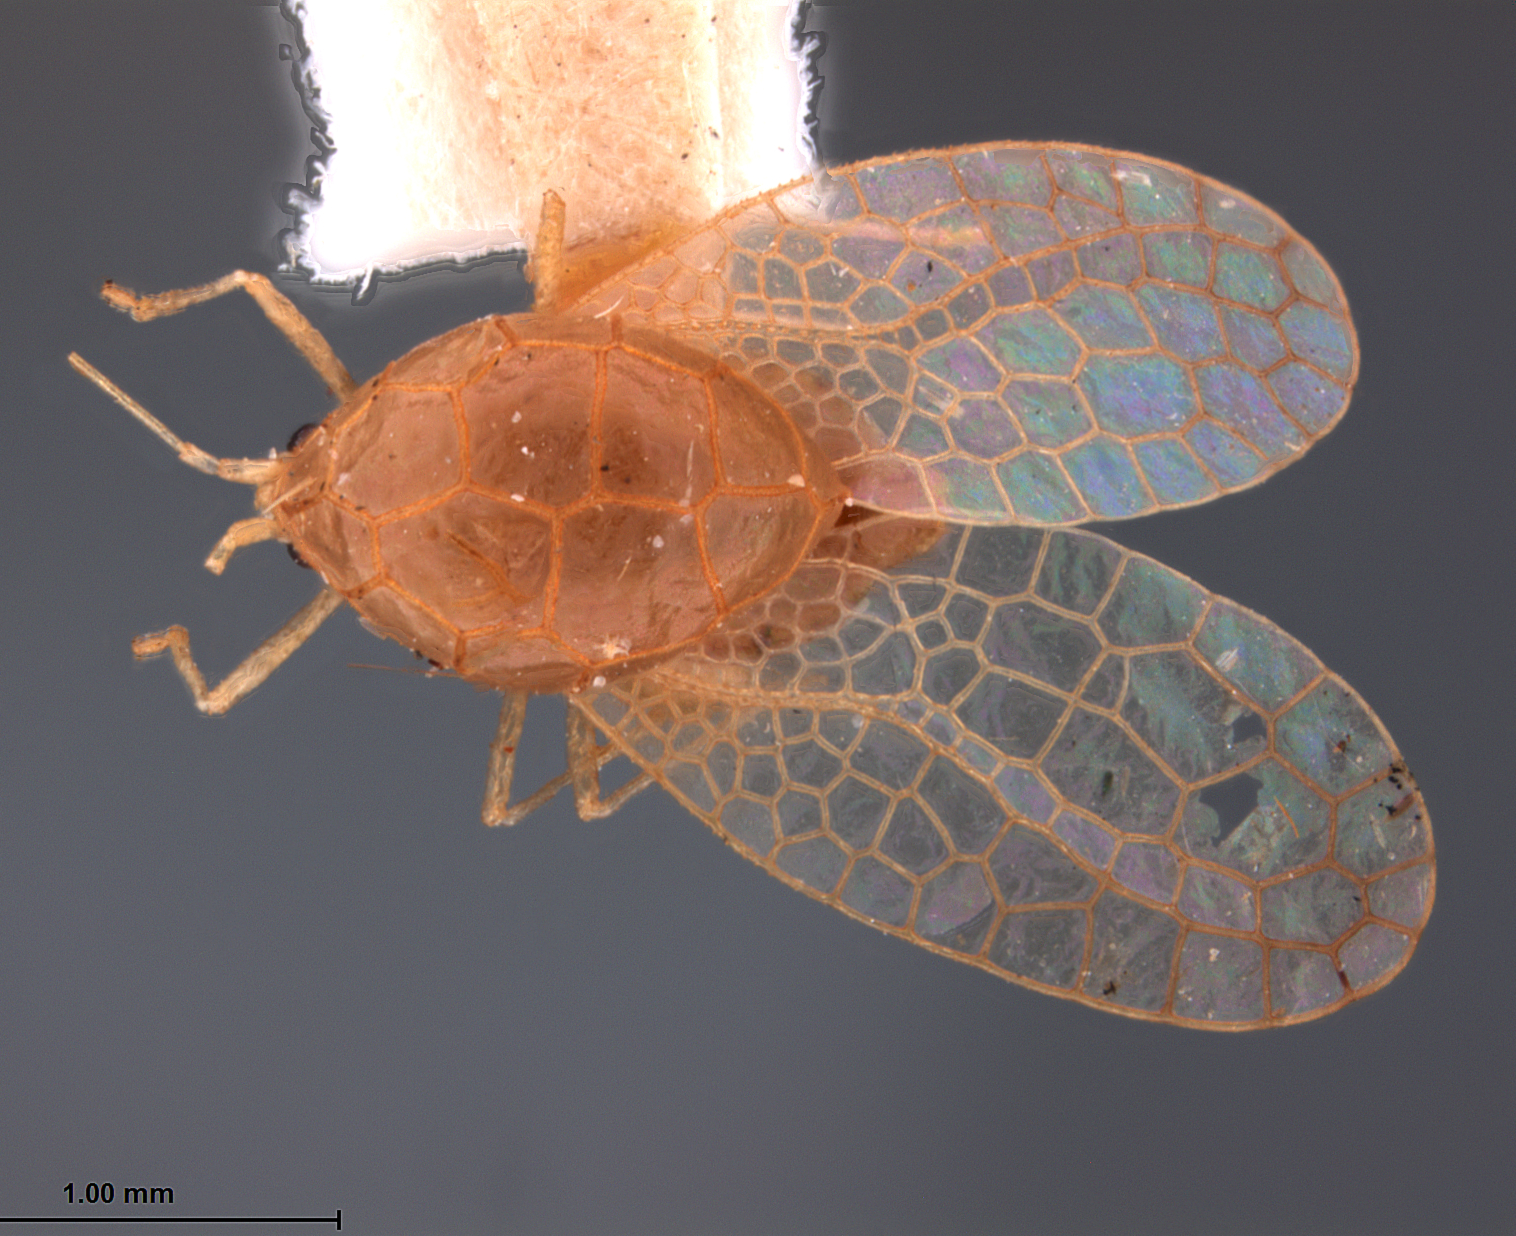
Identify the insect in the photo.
Alloiothucha philippinensis
